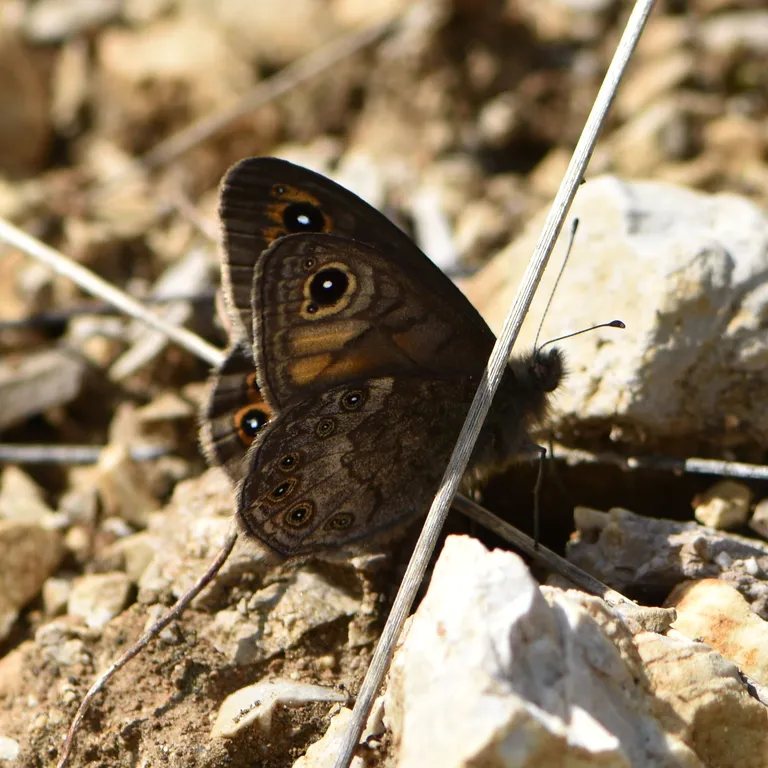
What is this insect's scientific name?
Lasiommata petropolitana (also Pararge petropolitana)
